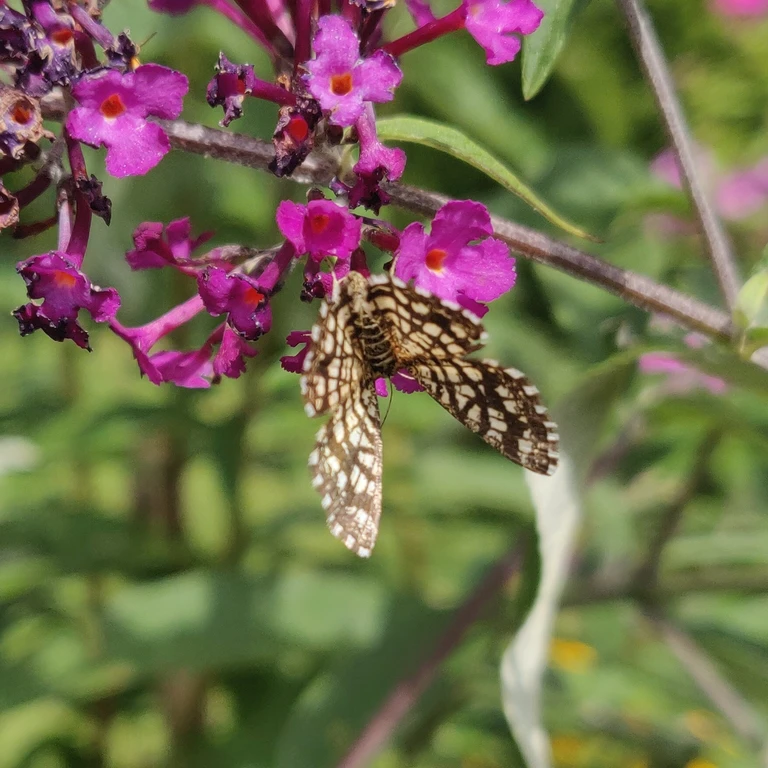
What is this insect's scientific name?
Chiasmia clathrata
